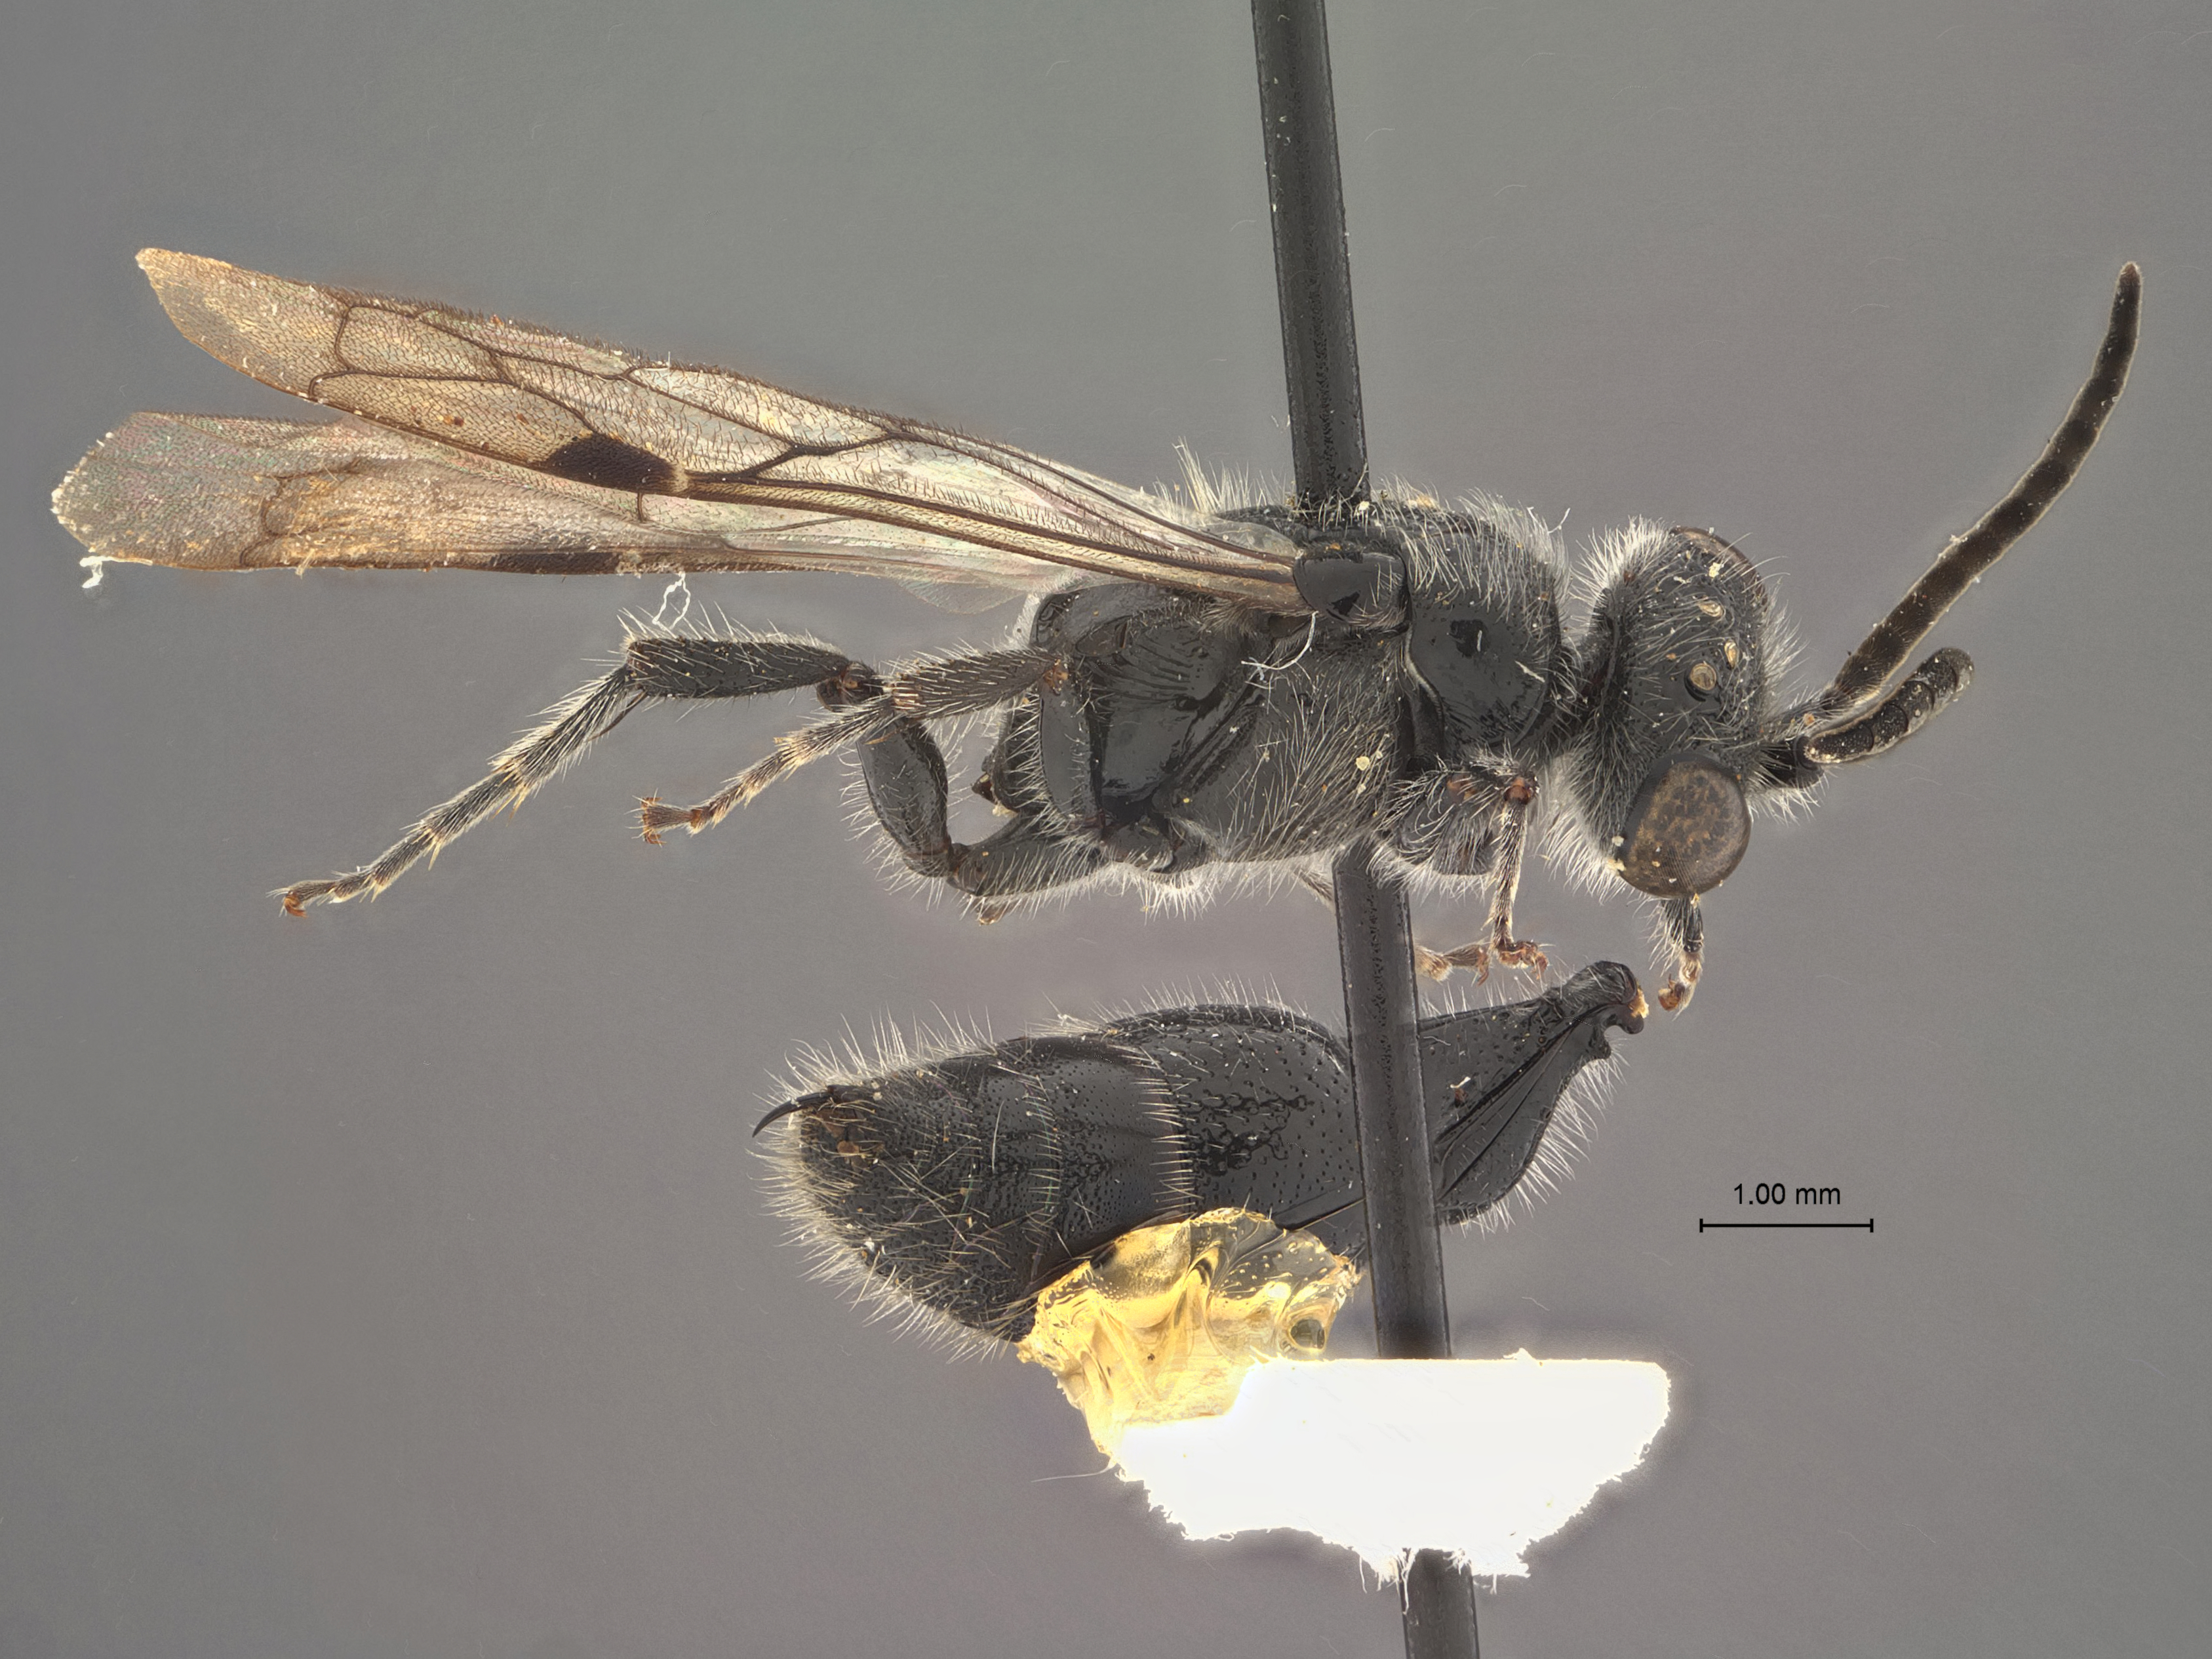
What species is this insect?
Tiphia cristobalae
